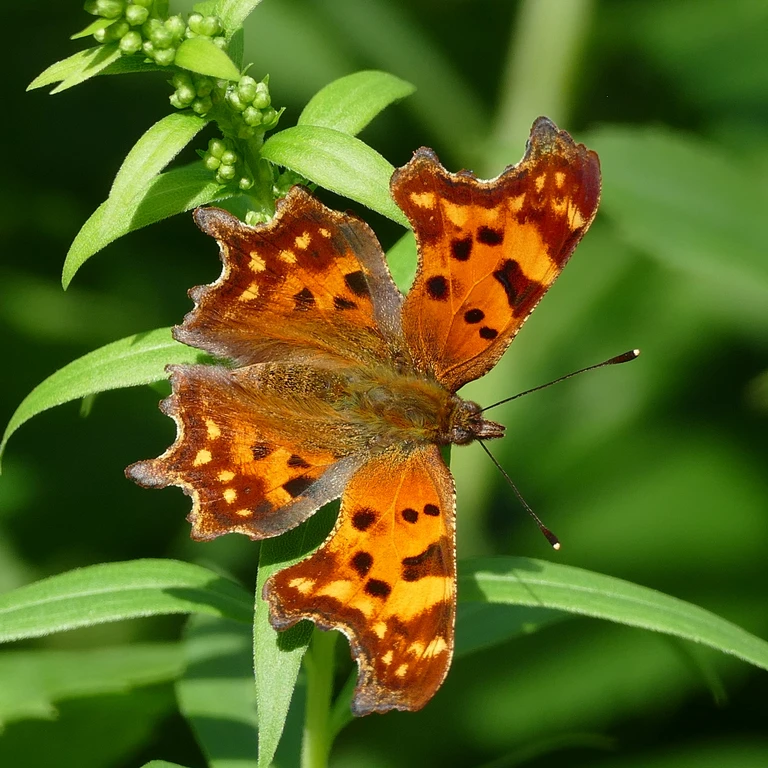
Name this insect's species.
Polygonia c-album
